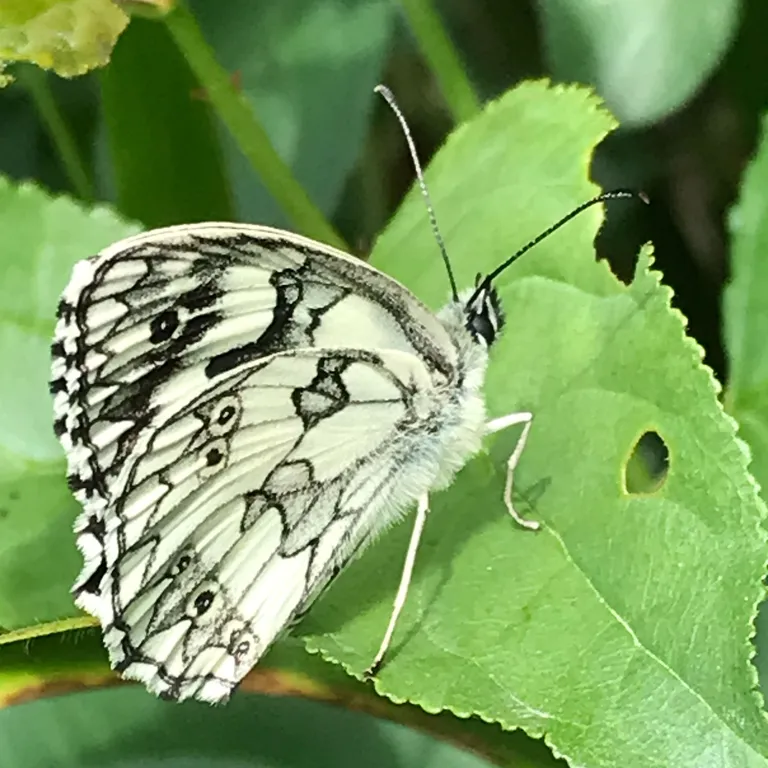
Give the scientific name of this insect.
Melanargia galathea
